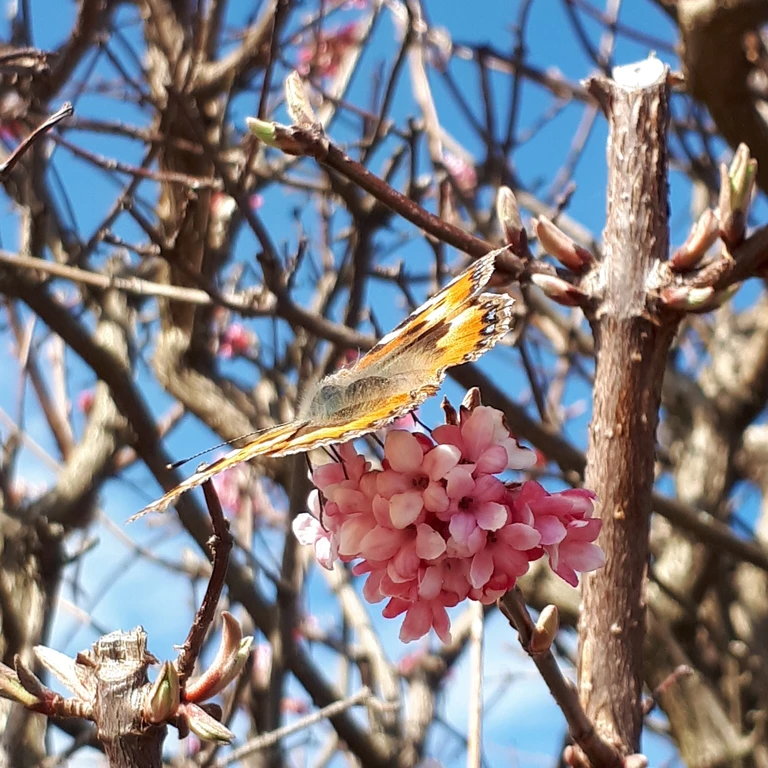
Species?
Aglais urticae
